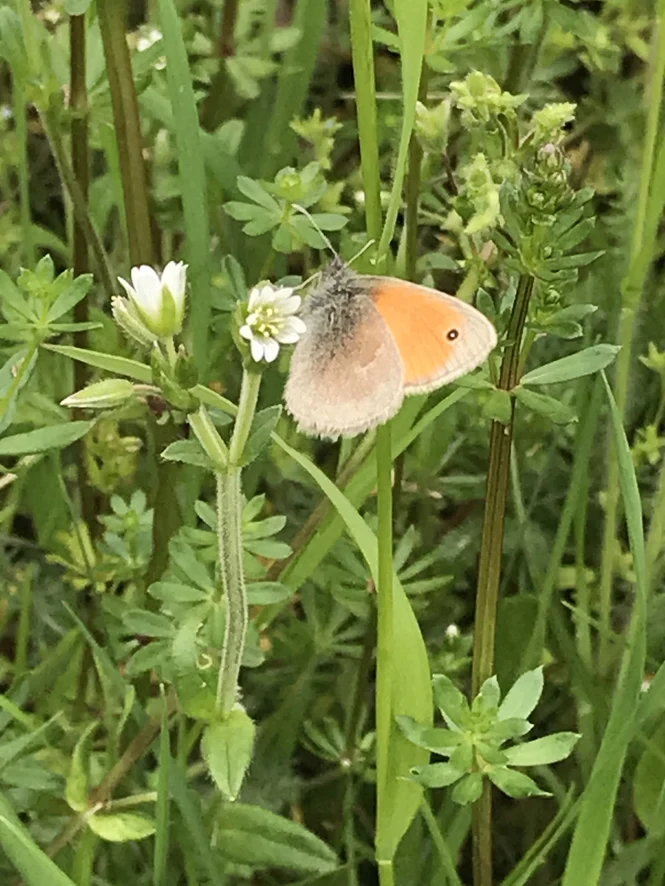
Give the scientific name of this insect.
Coenonympha pamphilus
